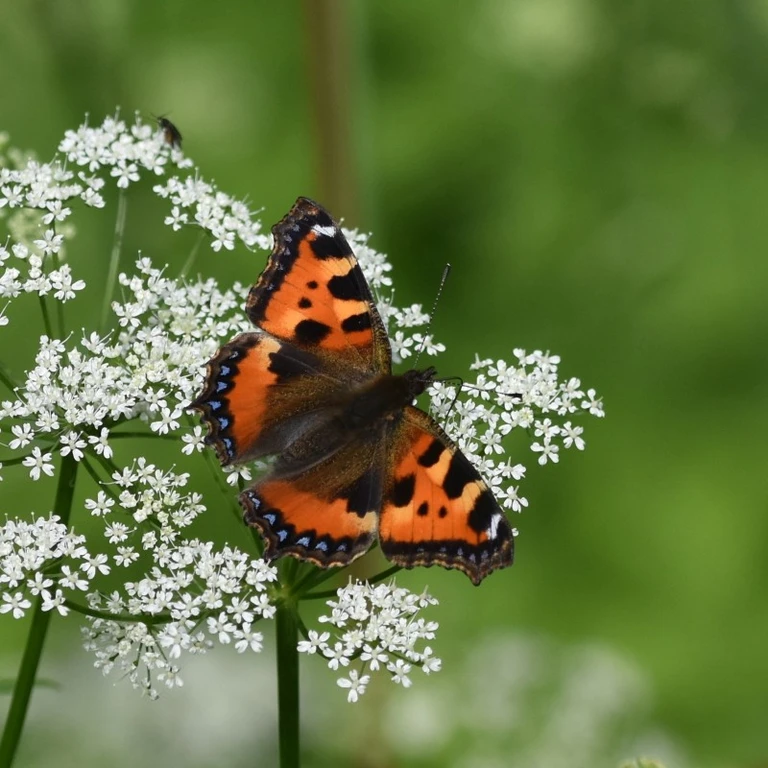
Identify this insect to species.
Aglais urticae
